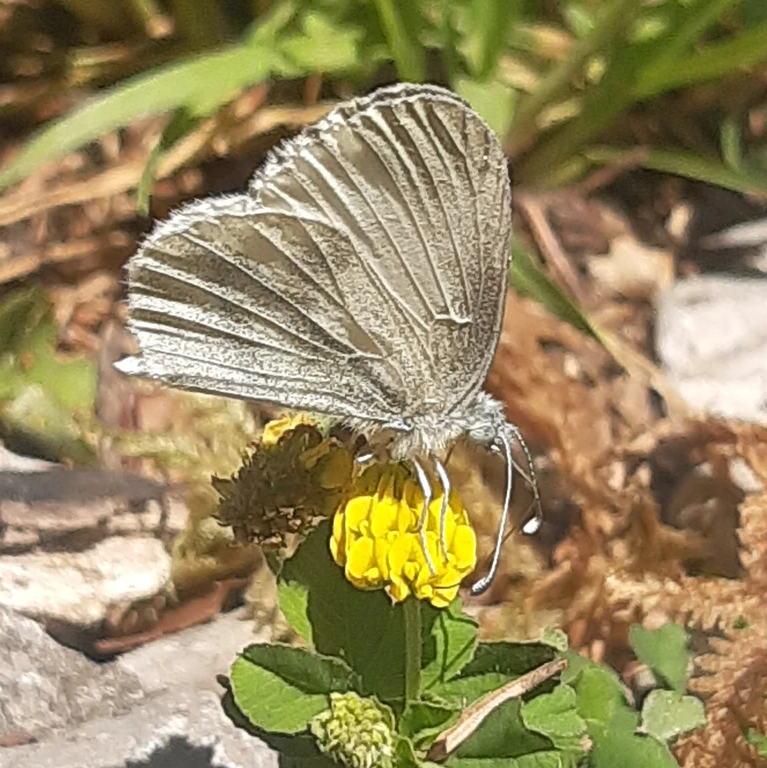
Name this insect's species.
Leptidea sinapis/juvernica
